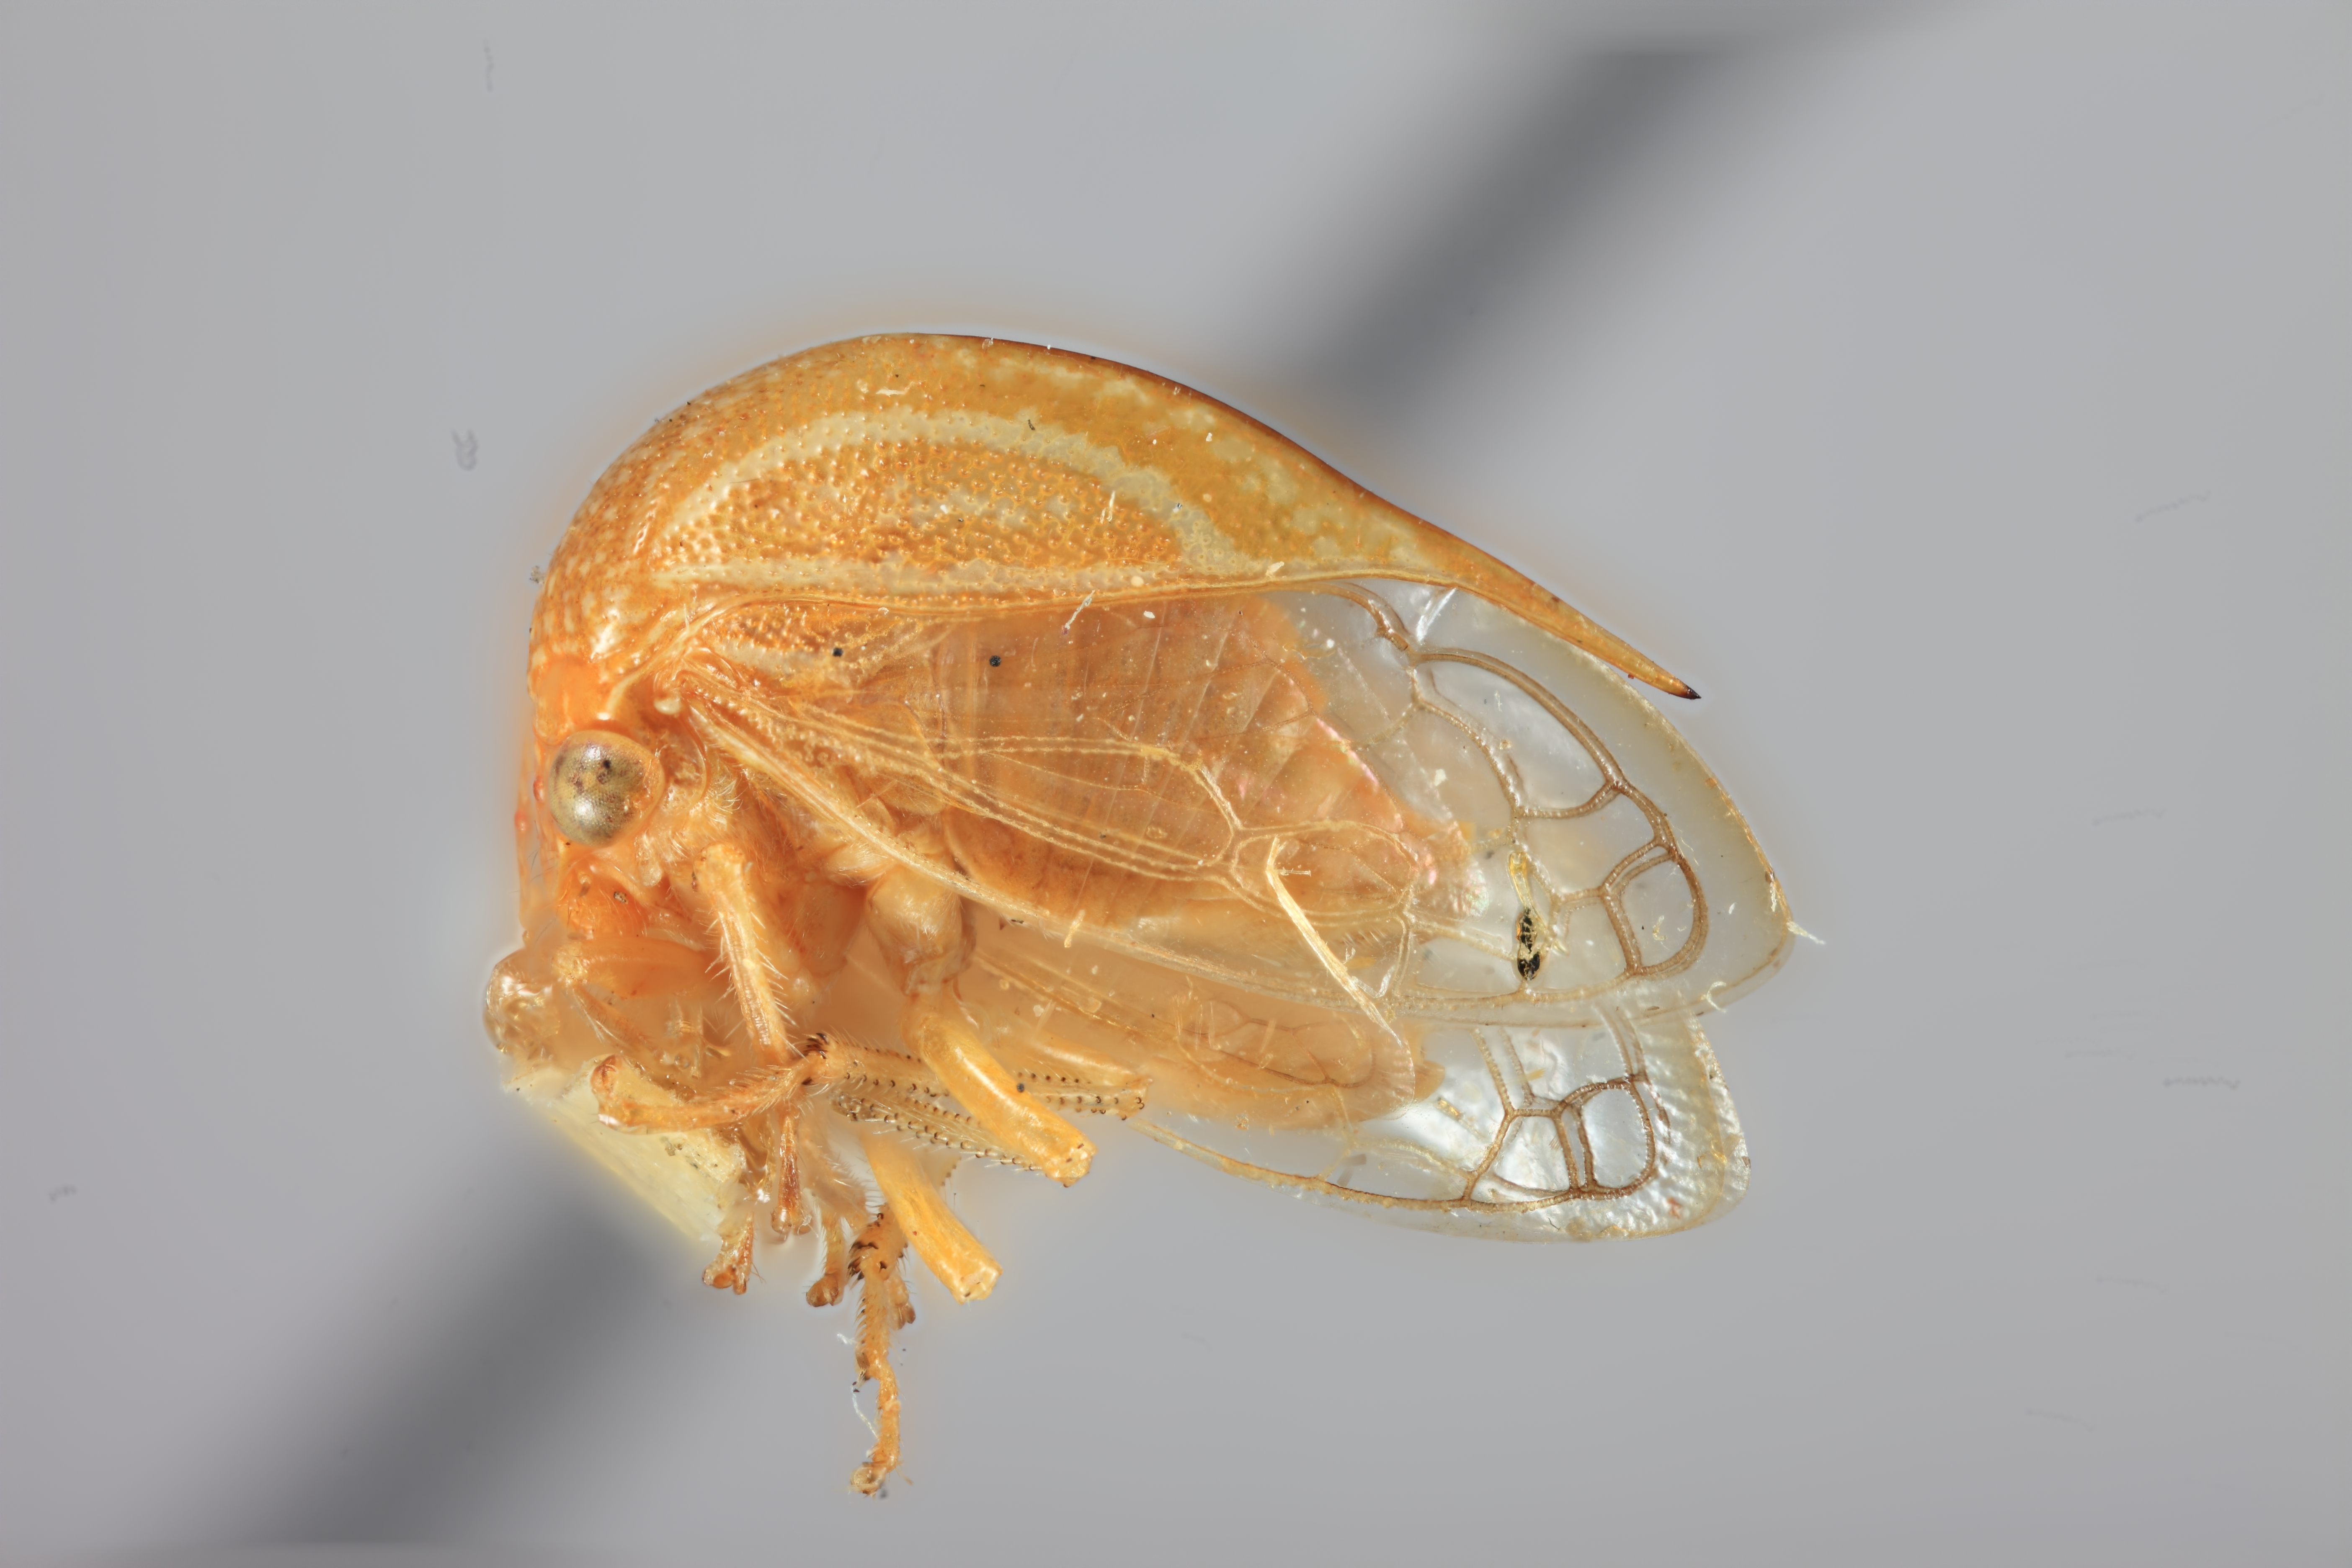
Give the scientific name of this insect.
Ceresa infantilis
